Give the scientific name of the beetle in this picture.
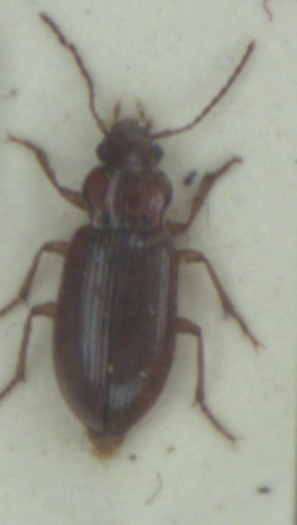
Dicheirotrichus gustavii
